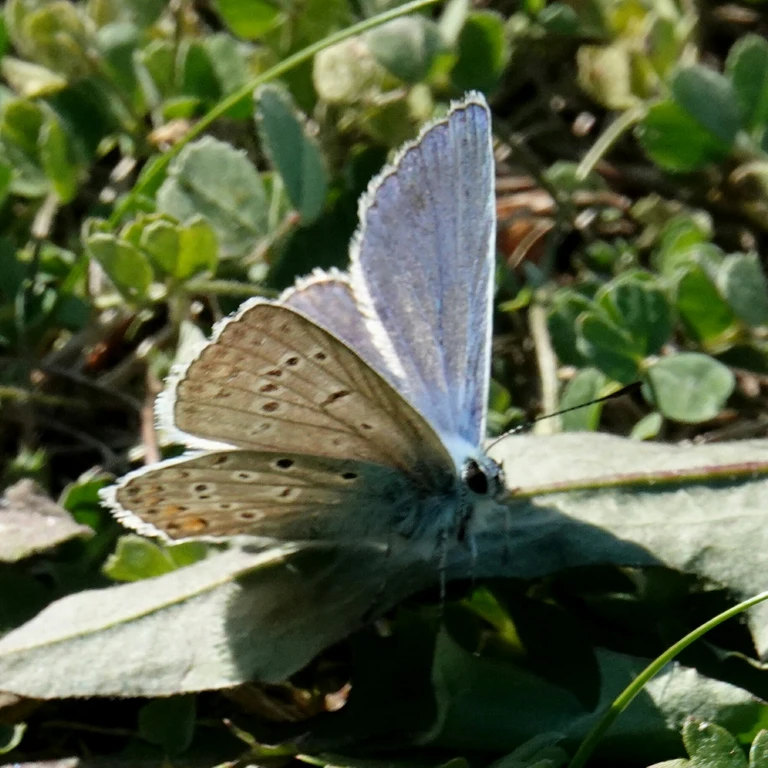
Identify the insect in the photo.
Polyommatus icarus
